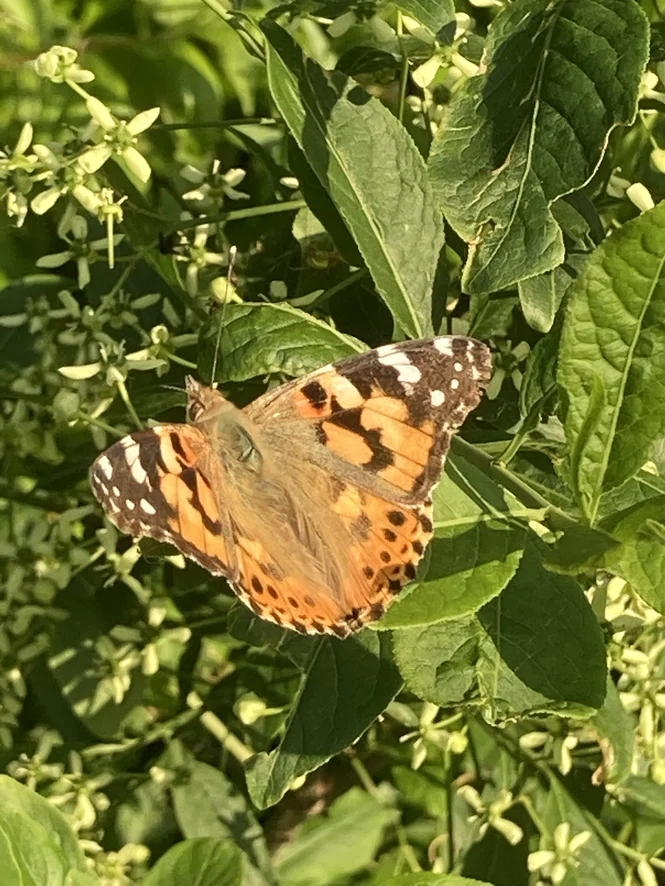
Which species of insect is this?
Vanessa cardui
